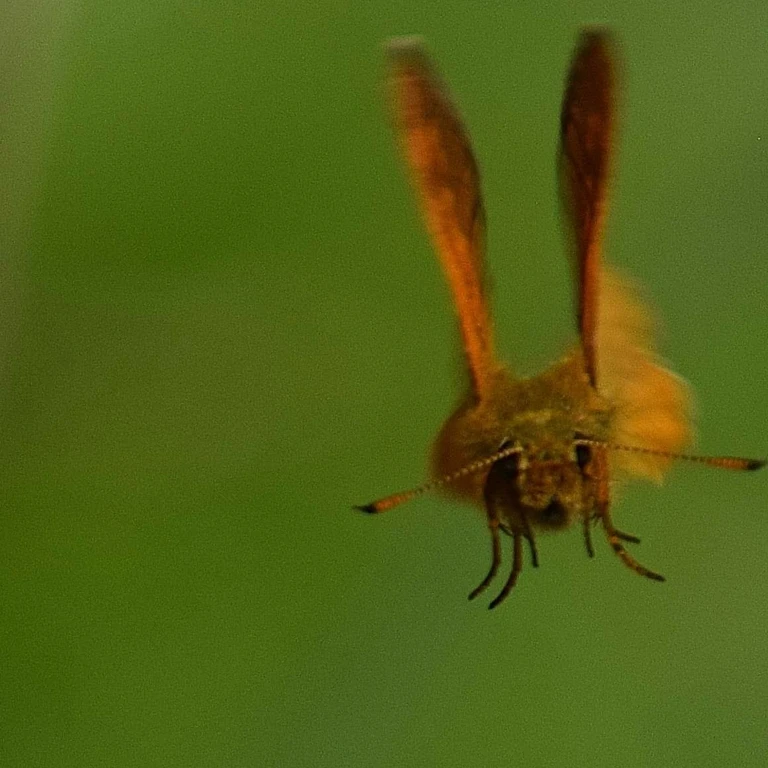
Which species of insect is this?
Ochlodes sylvanus (also Ochlodes venata)
